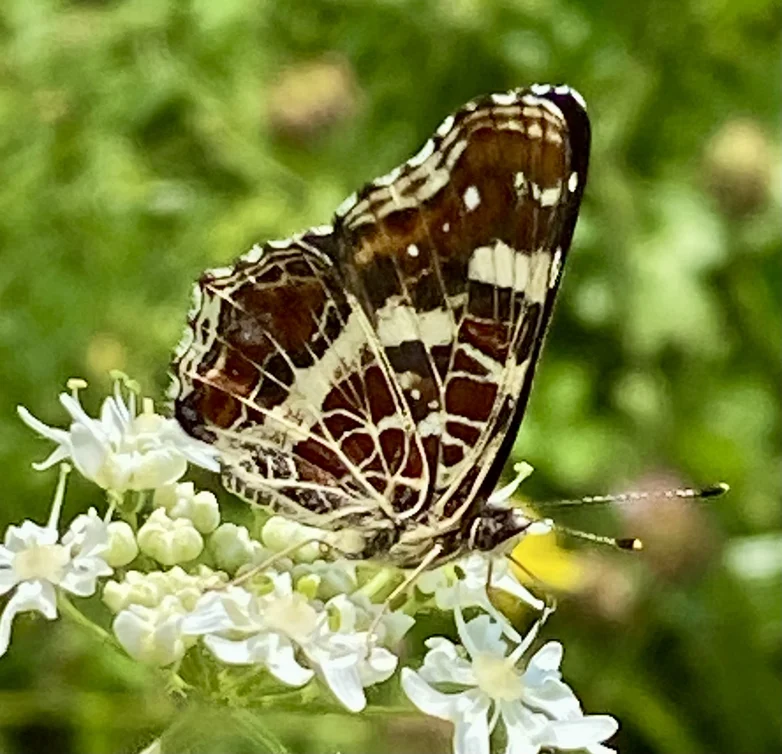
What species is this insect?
Araschnia levana
